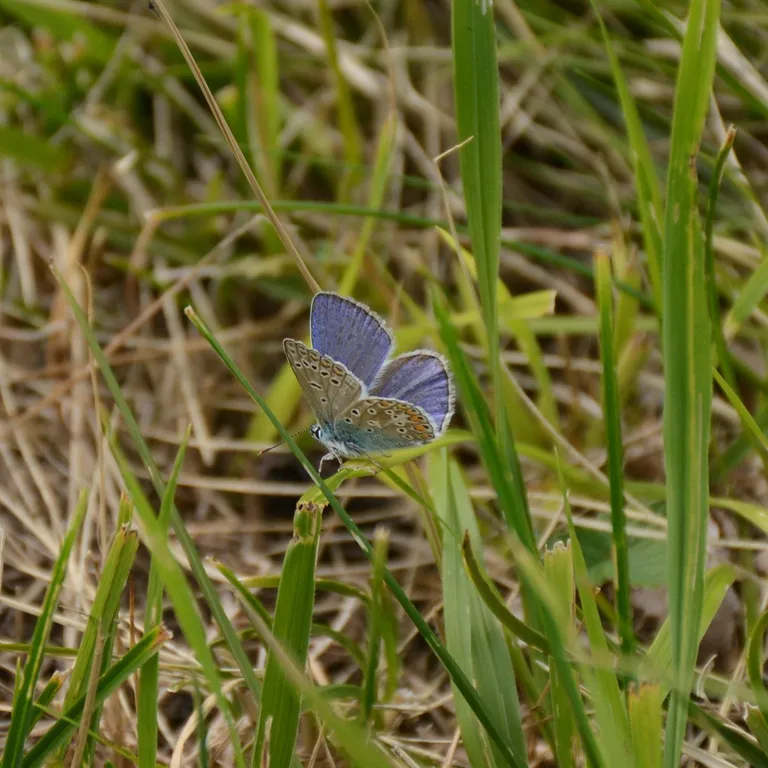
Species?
Polyommatus icarus
